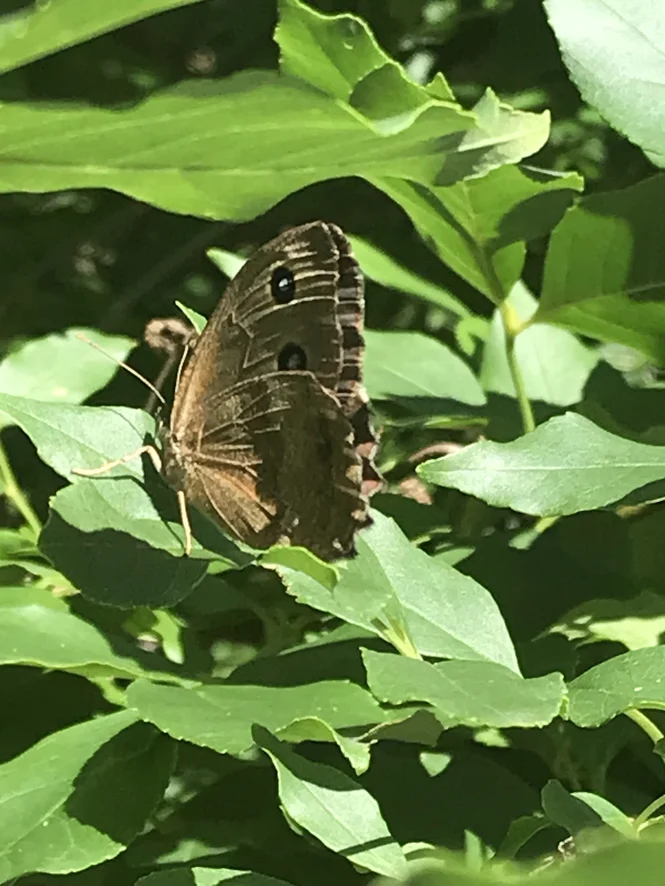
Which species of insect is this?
Minois dryas
